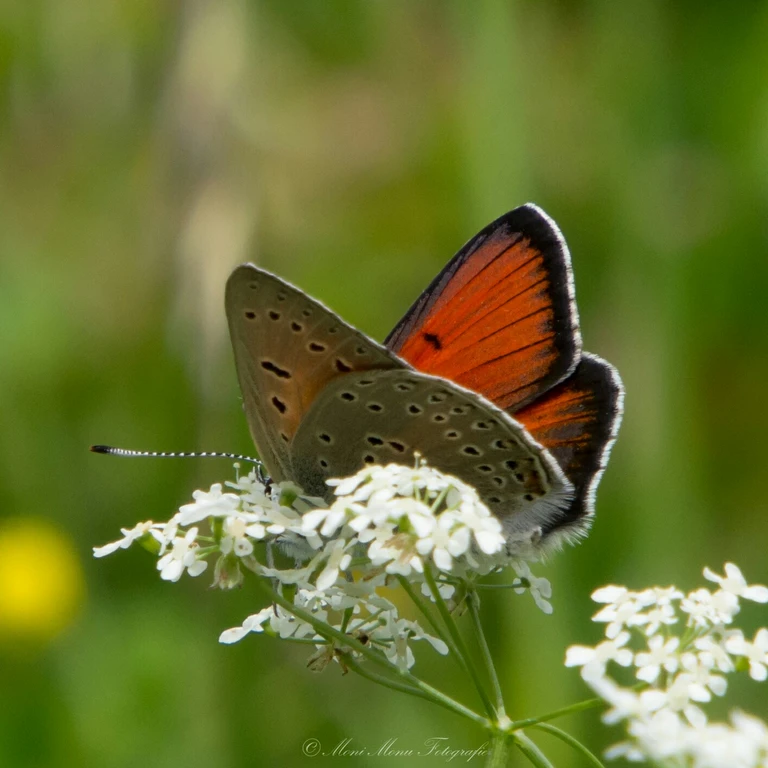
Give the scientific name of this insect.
Lycaena hippothoe (also Palaeochrysophanus hippothoe)
